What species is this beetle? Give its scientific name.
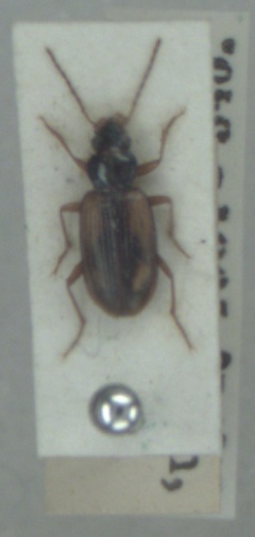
Bembidion maritimum
